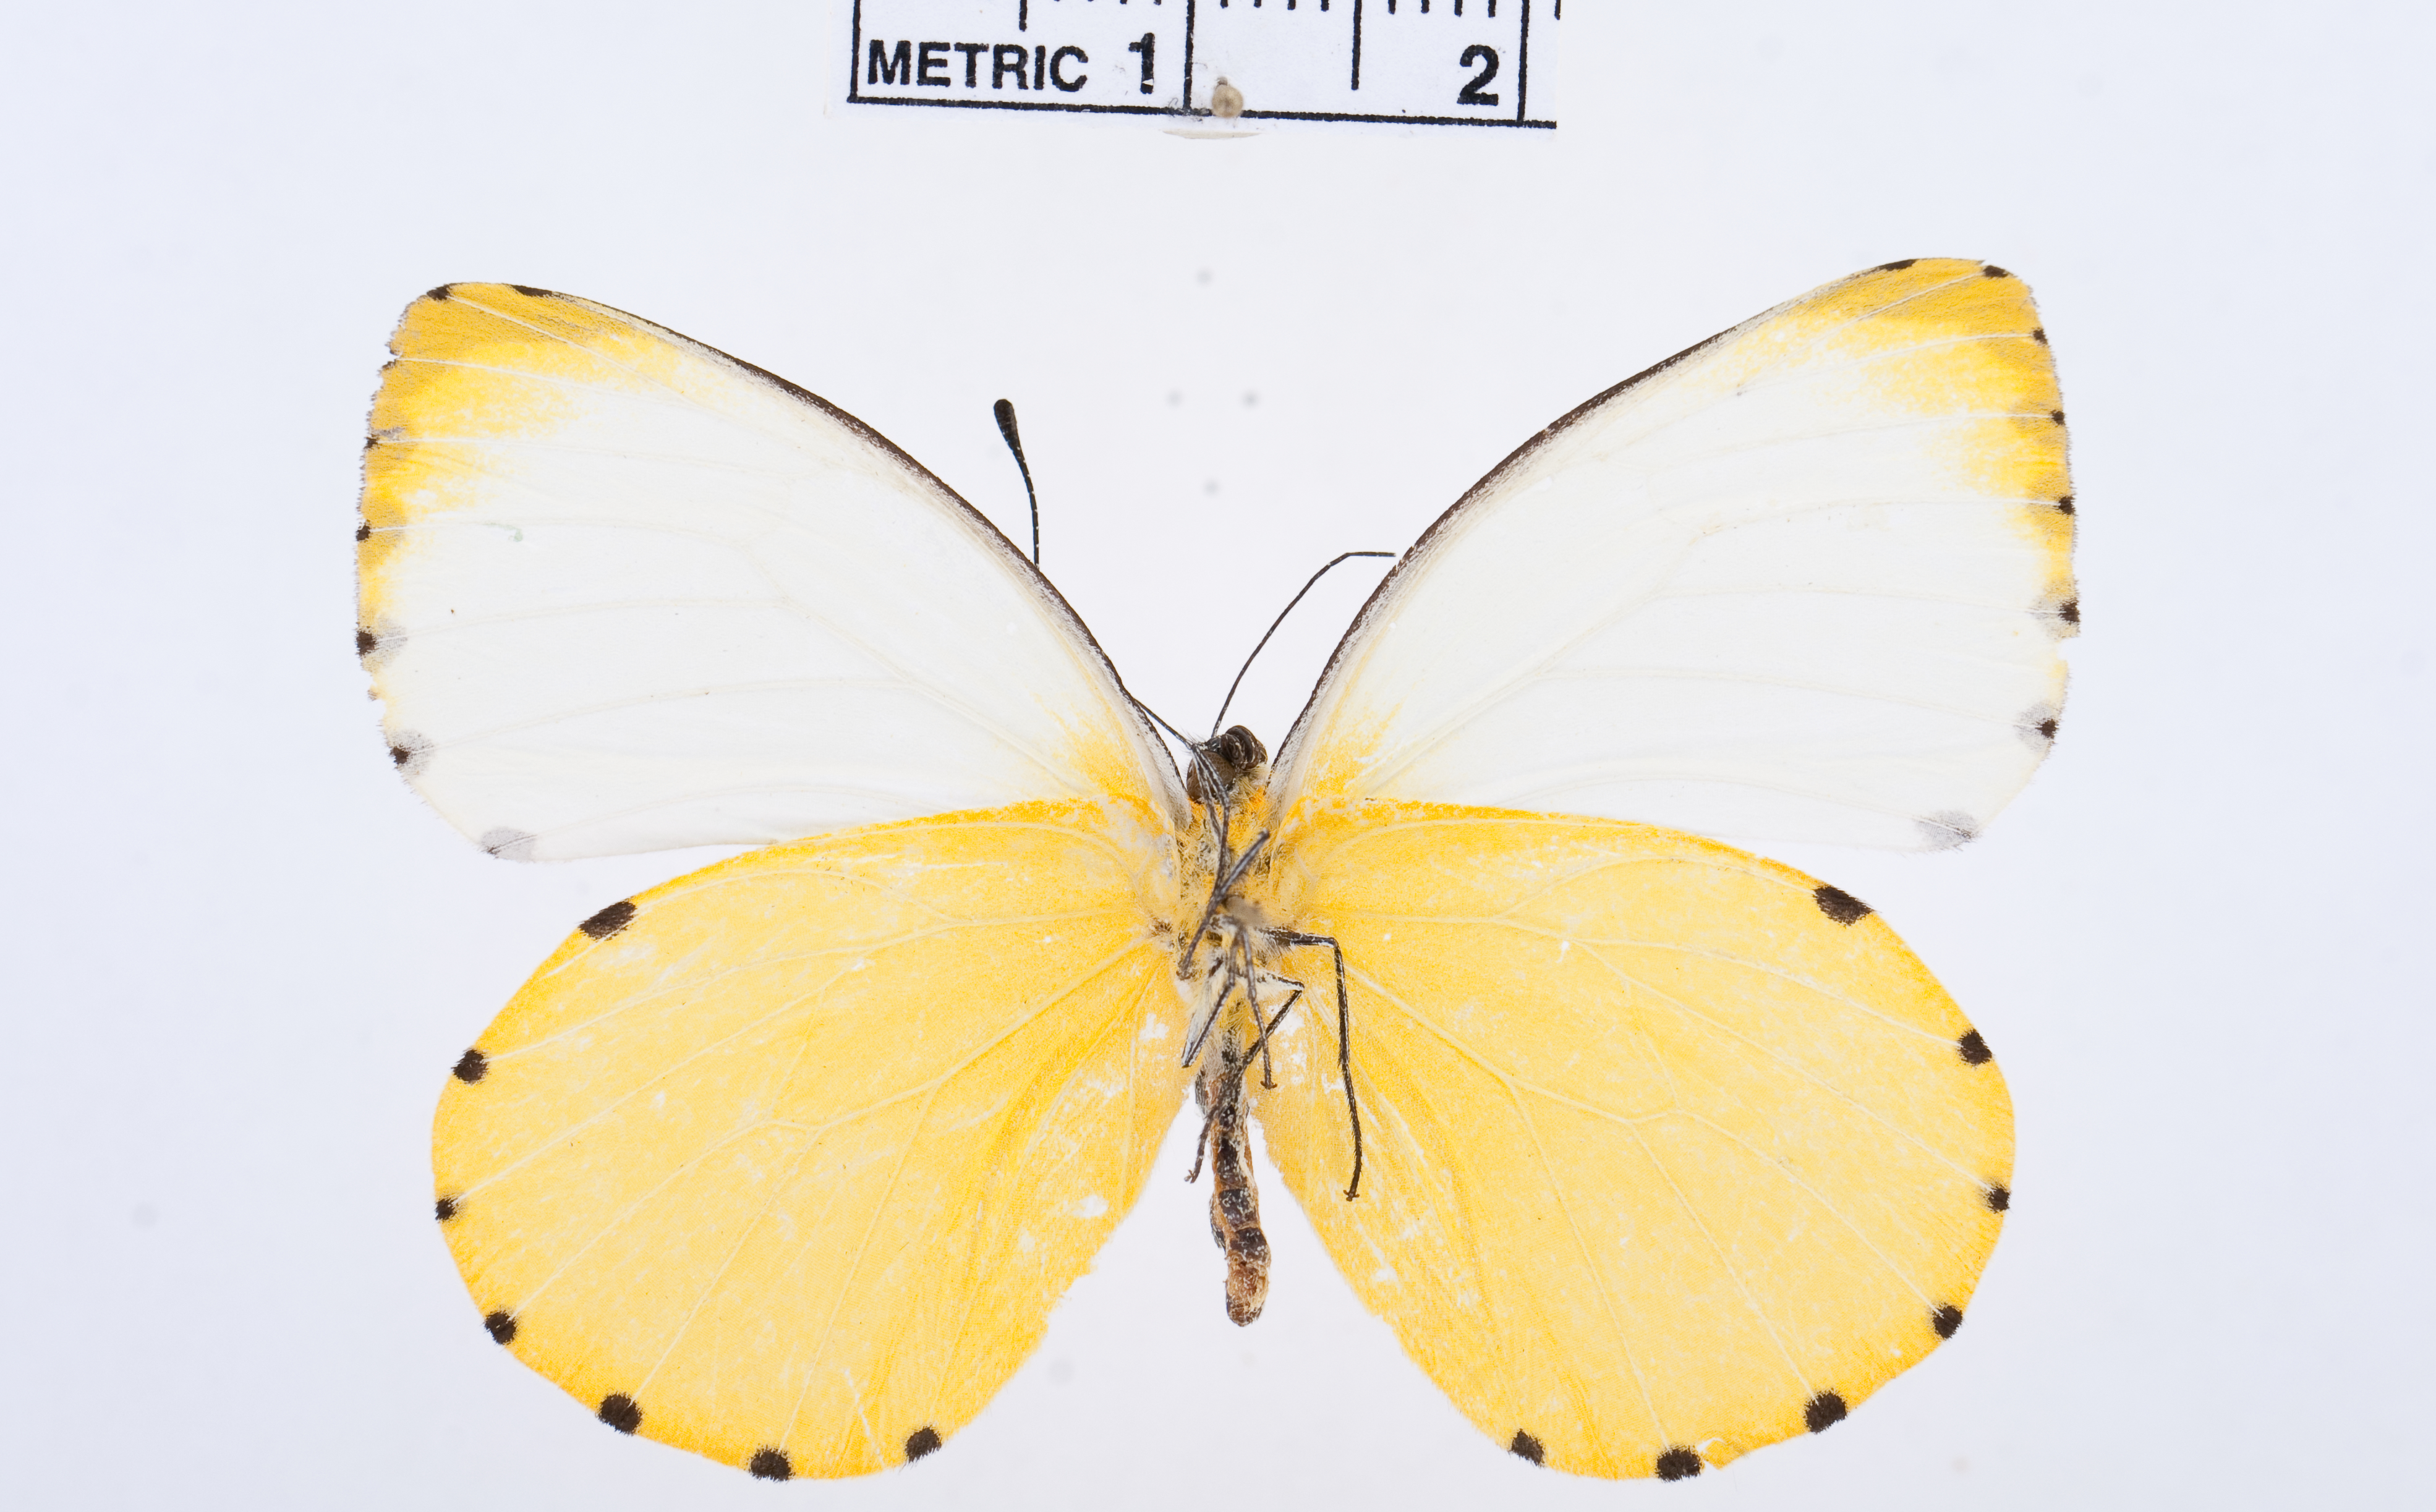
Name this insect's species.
Mylothris trimenia
